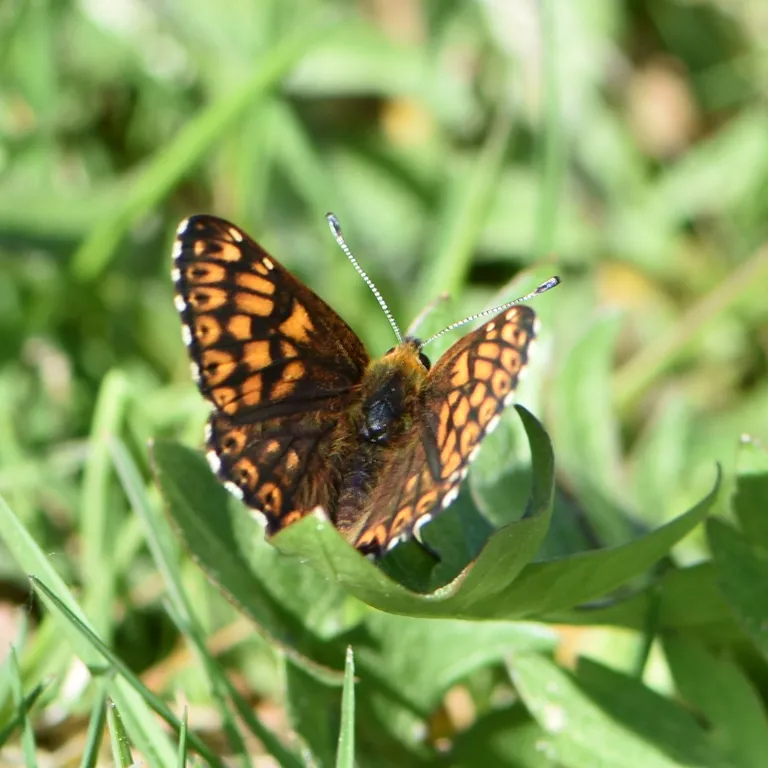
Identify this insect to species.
Hamearis lucina
